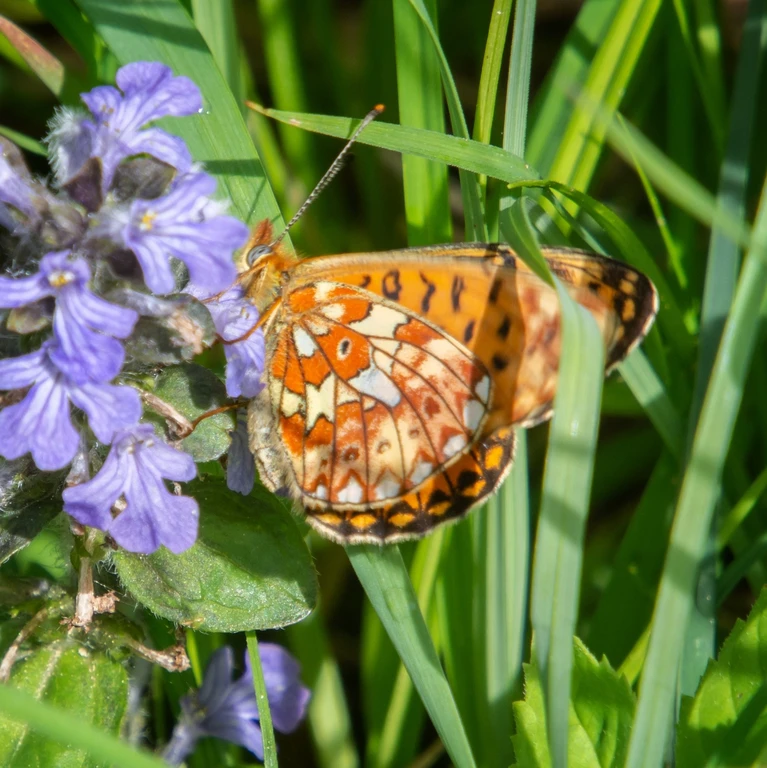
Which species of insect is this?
Boloria euphrosyne (also Clossiana euphrosyne)
